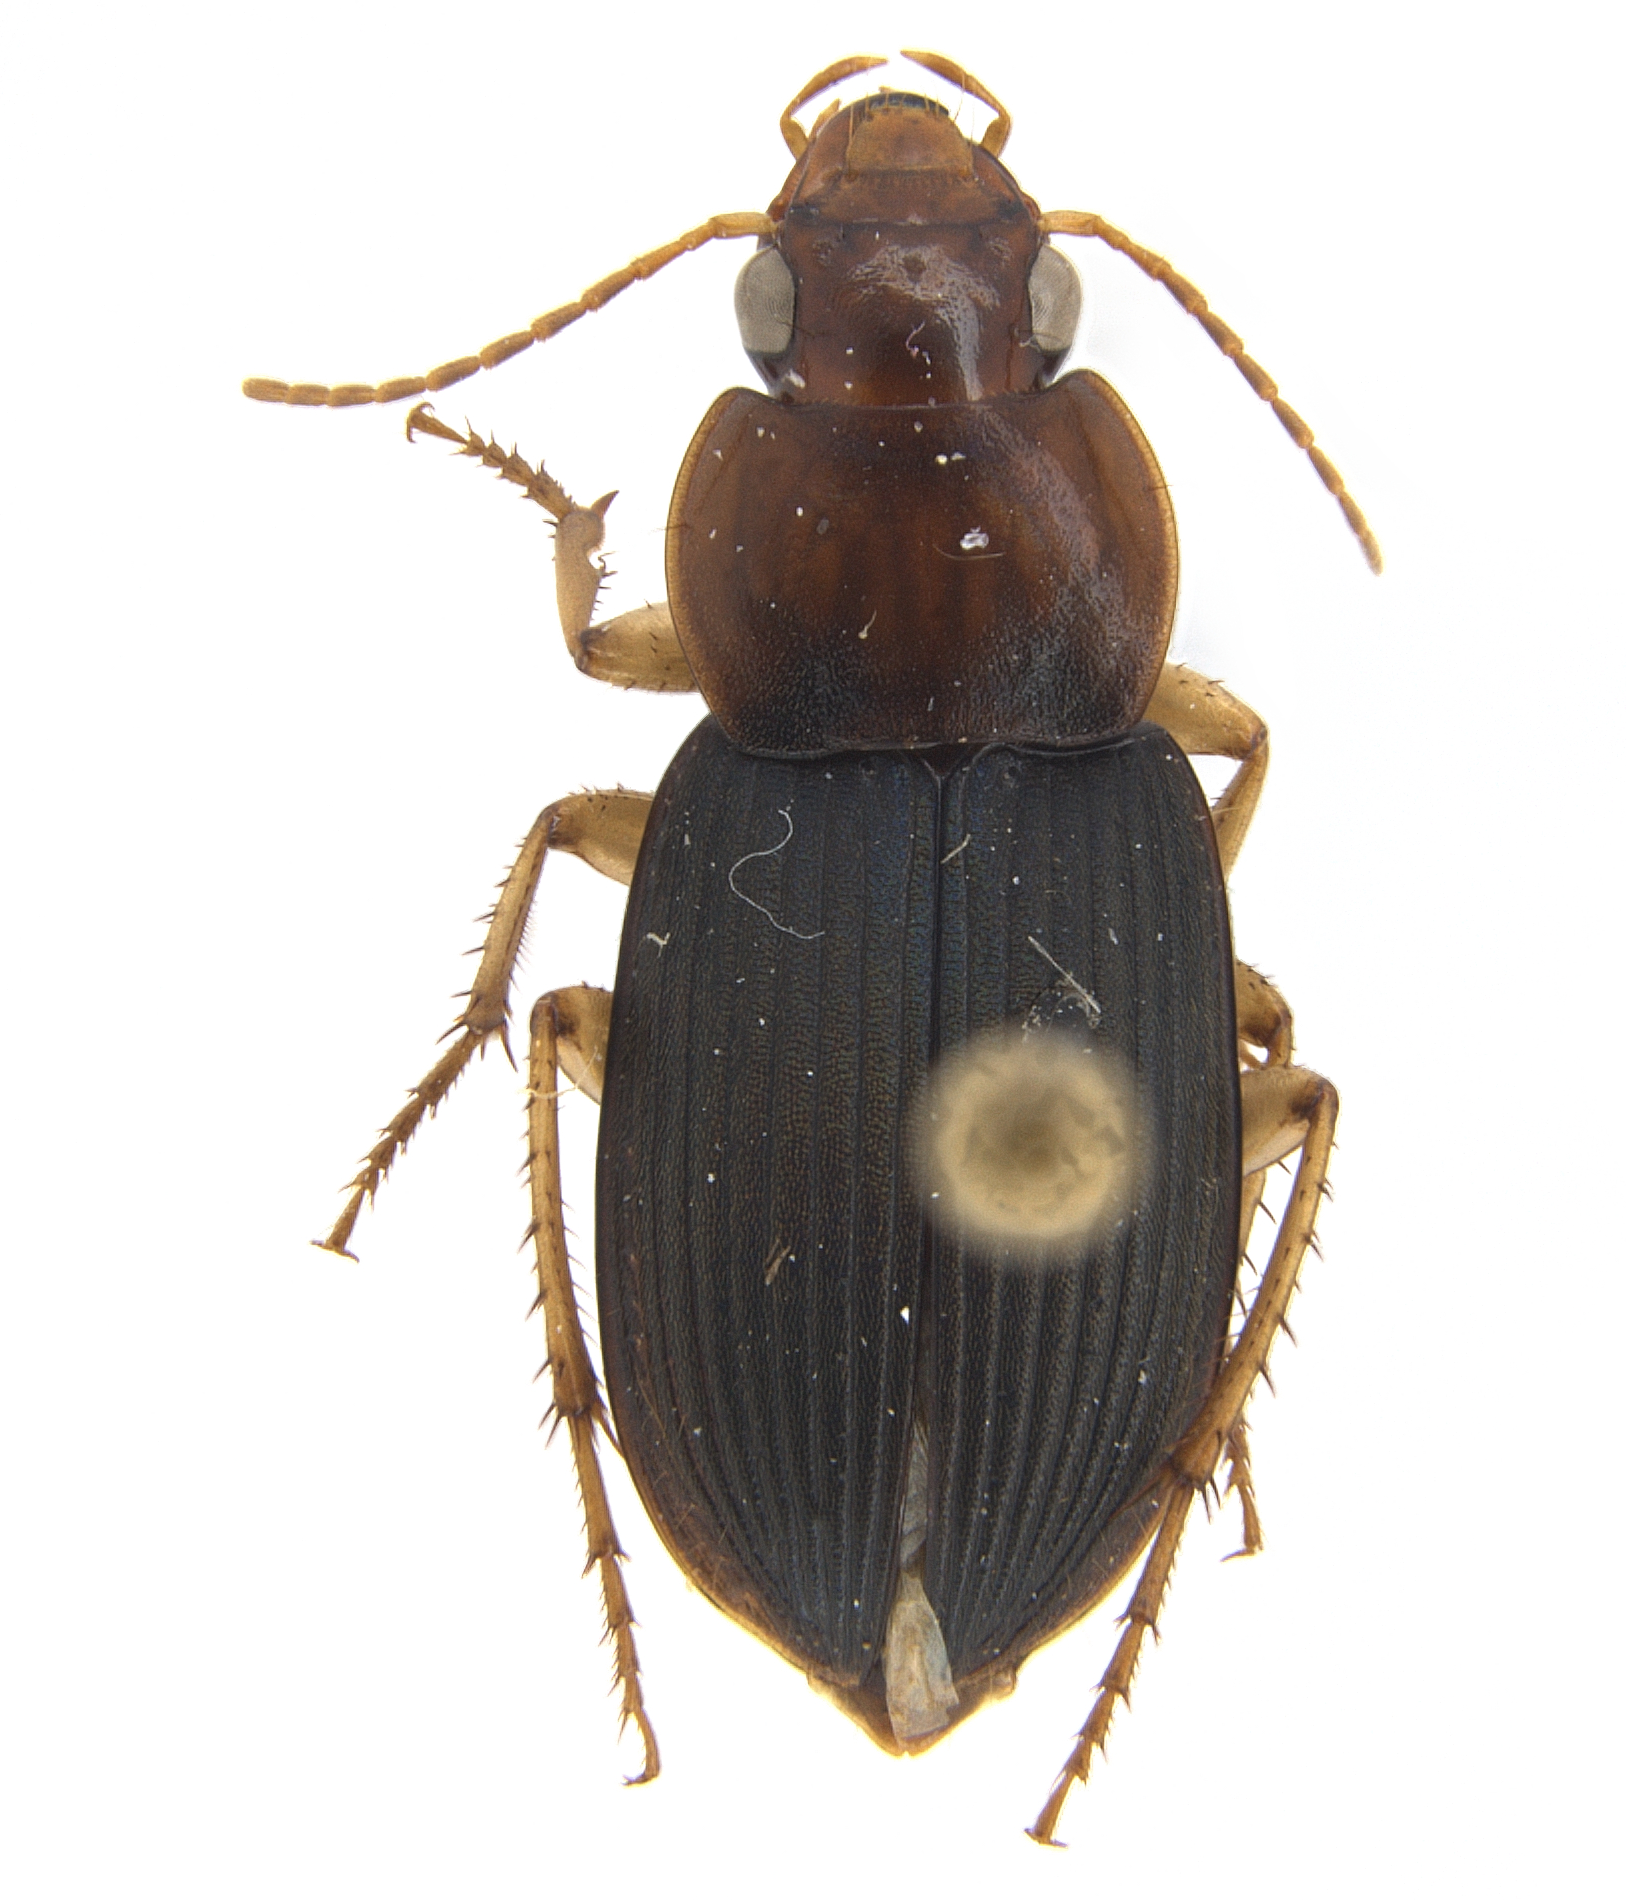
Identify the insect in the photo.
Amphasia interstitialis
